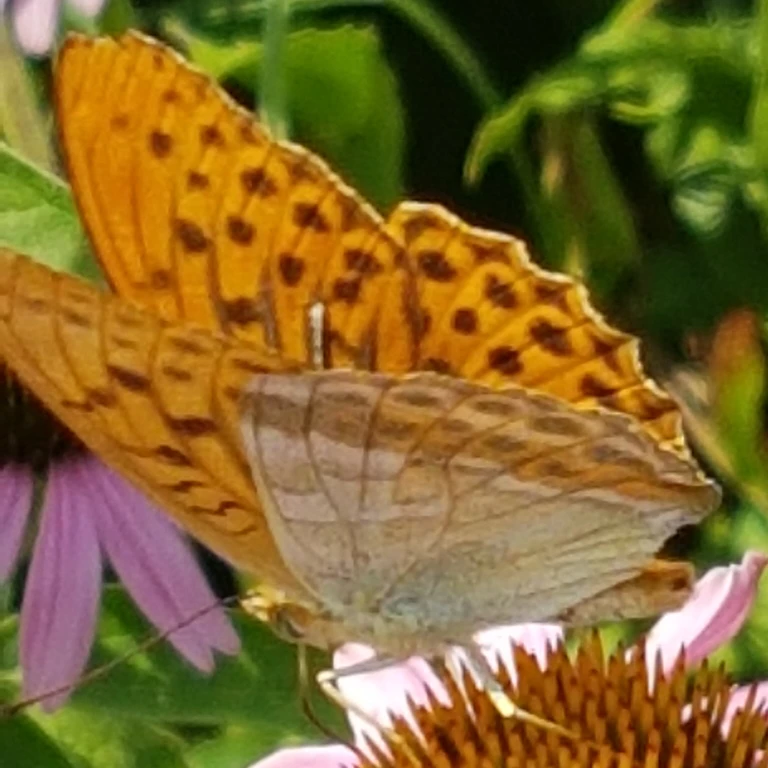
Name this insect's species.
Argynnis paphia
